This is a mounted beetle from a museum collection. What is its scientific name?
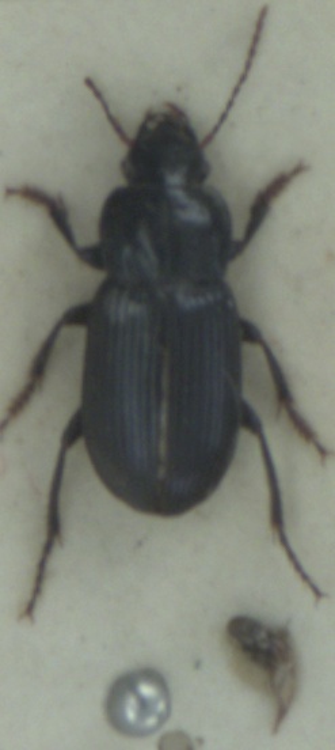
Harpalus rufipalpis
